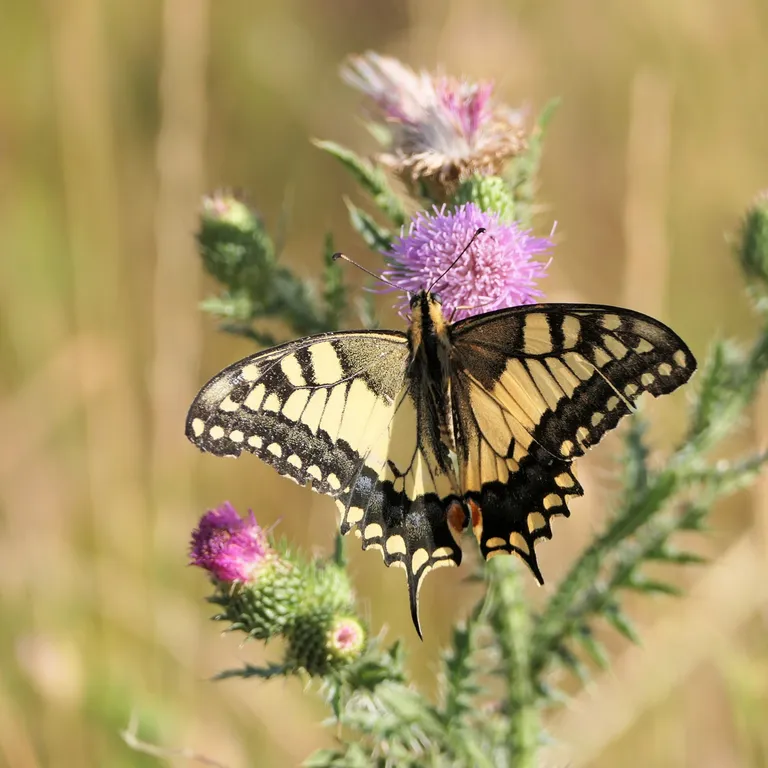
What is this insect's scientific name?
Papilio machaon
